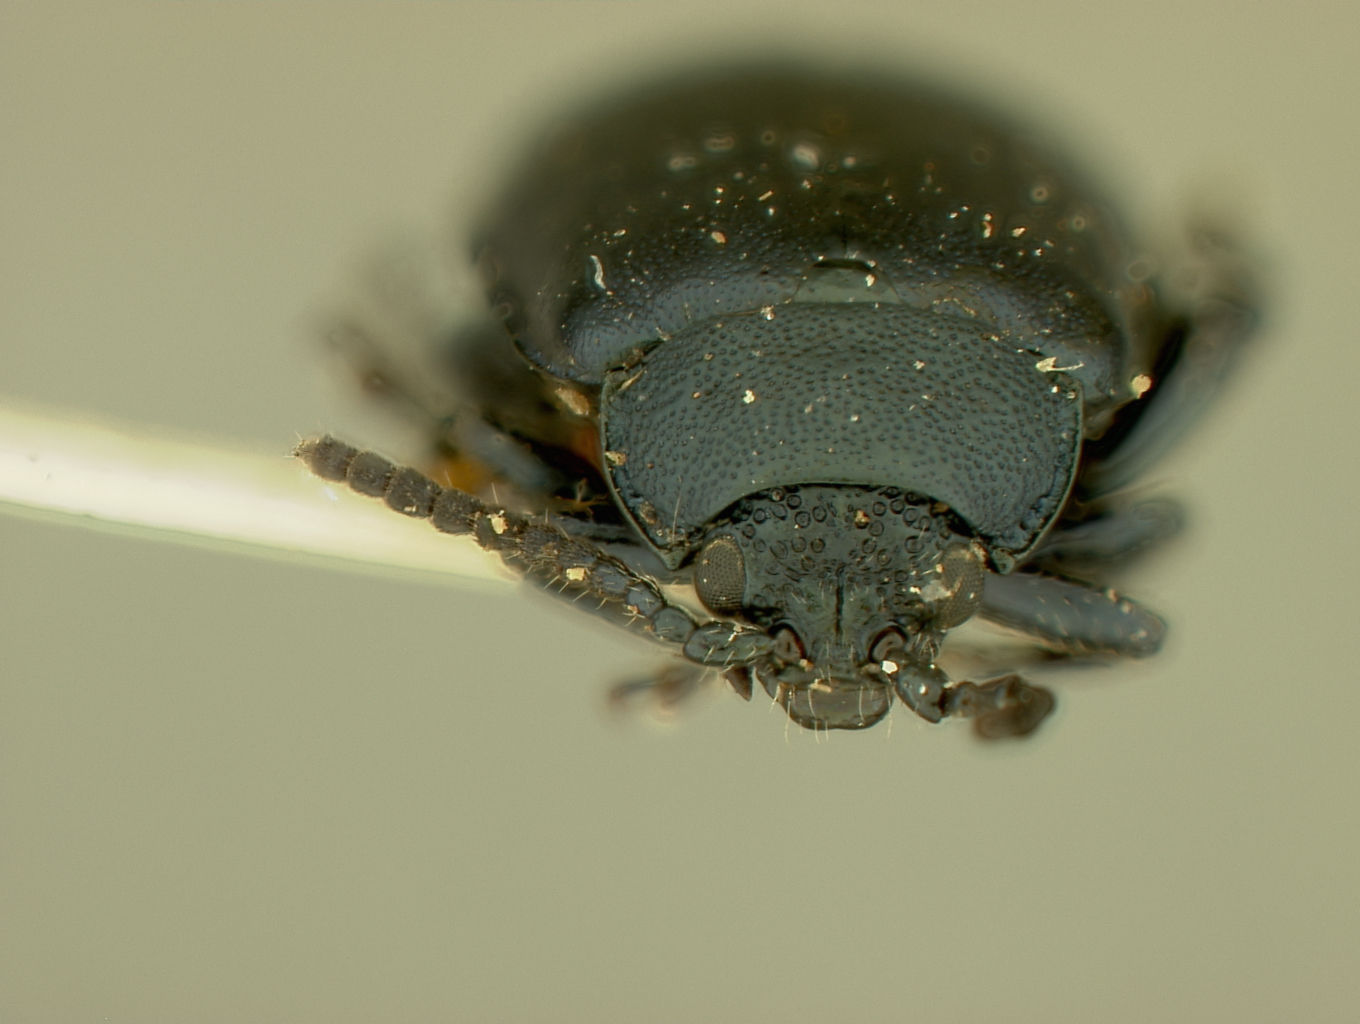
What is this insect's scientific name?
Oedionychis lugens (also Oedionychus lugens)
